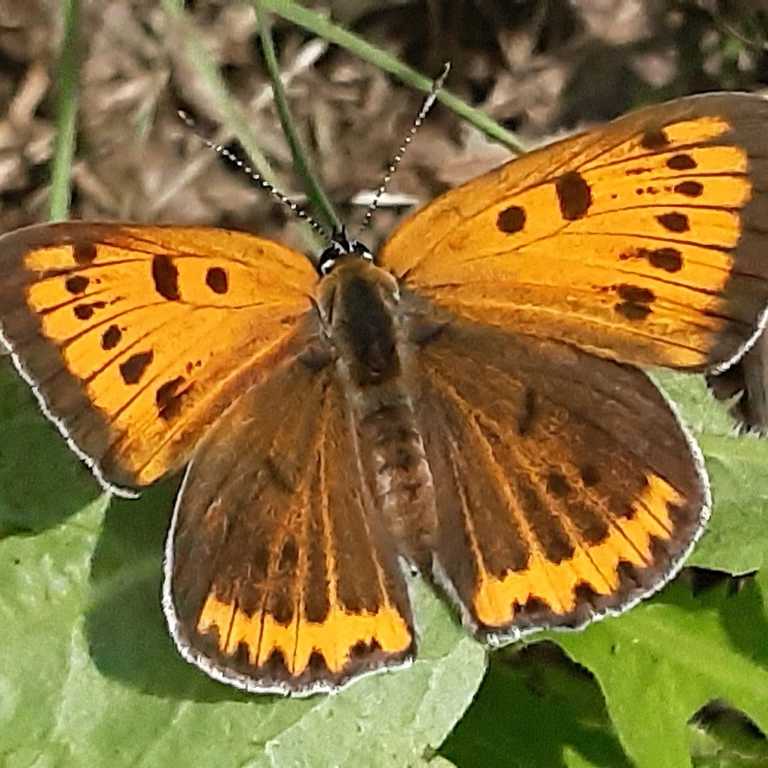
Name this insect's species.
Lycaena dispar
